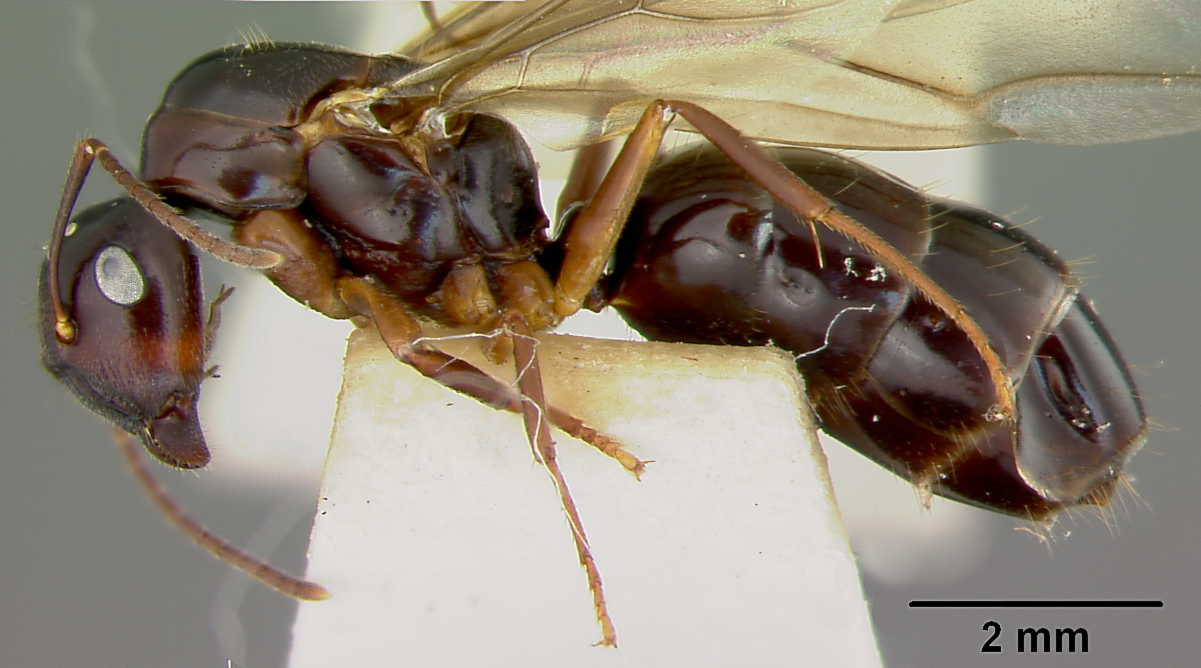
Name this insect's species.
Camponotus schmeltzii
